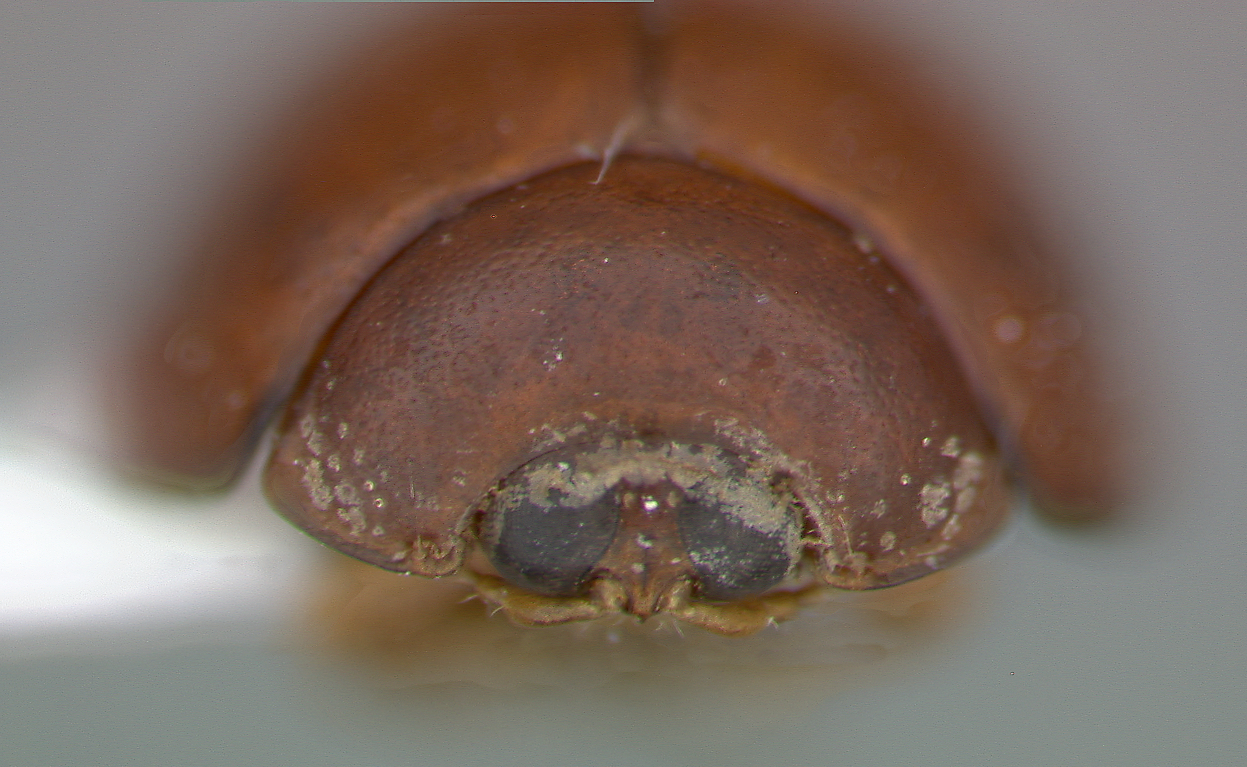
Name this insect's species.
Argopistes turnbowi
